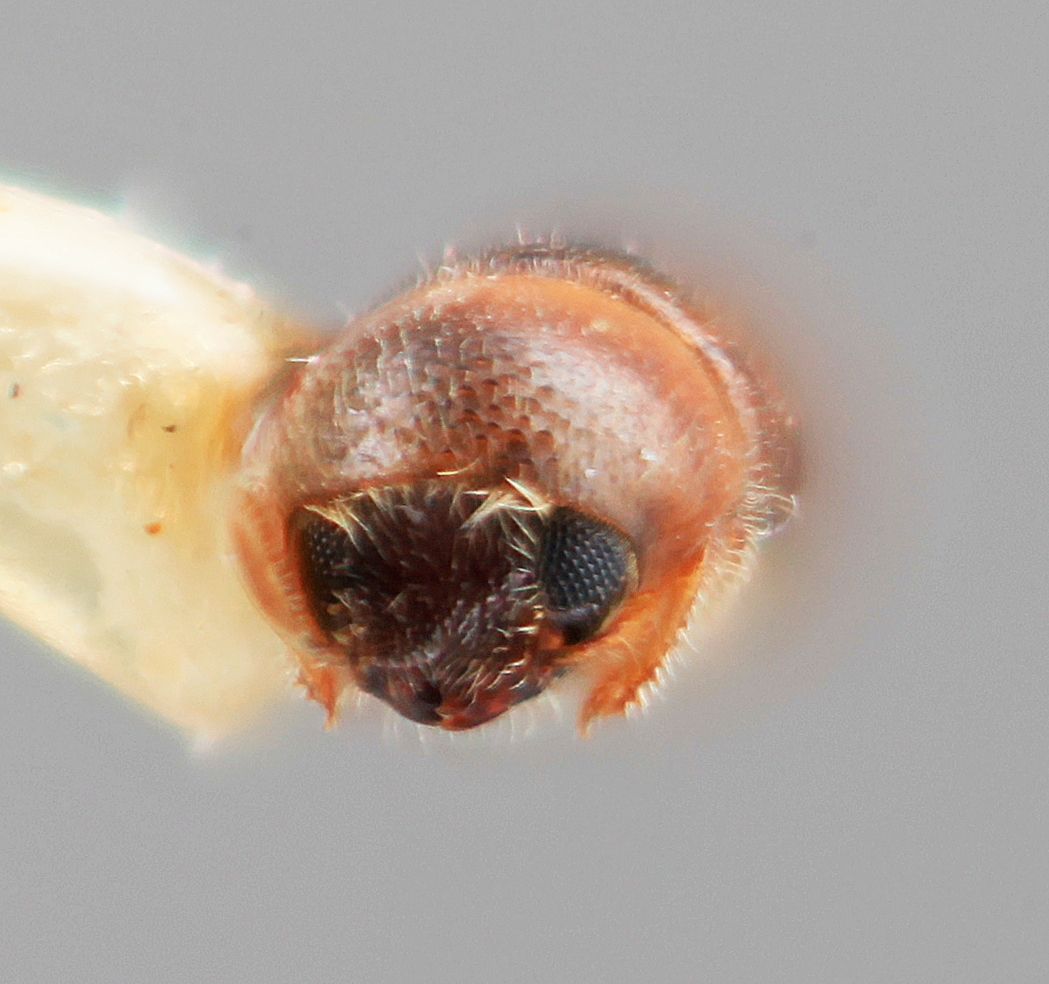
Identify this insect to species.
Corthylus villifer
